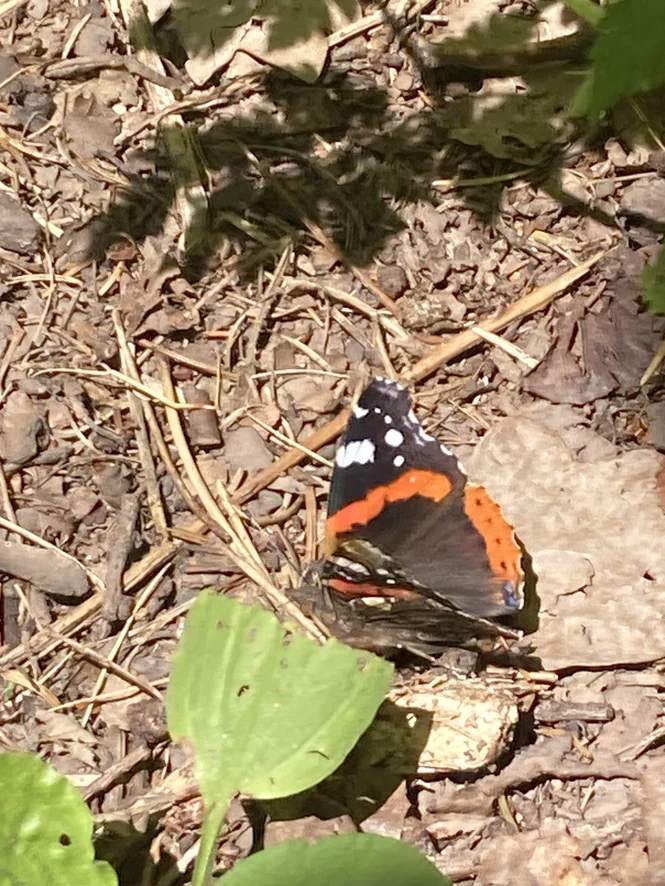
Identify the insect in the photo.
Vanessa atalanta
